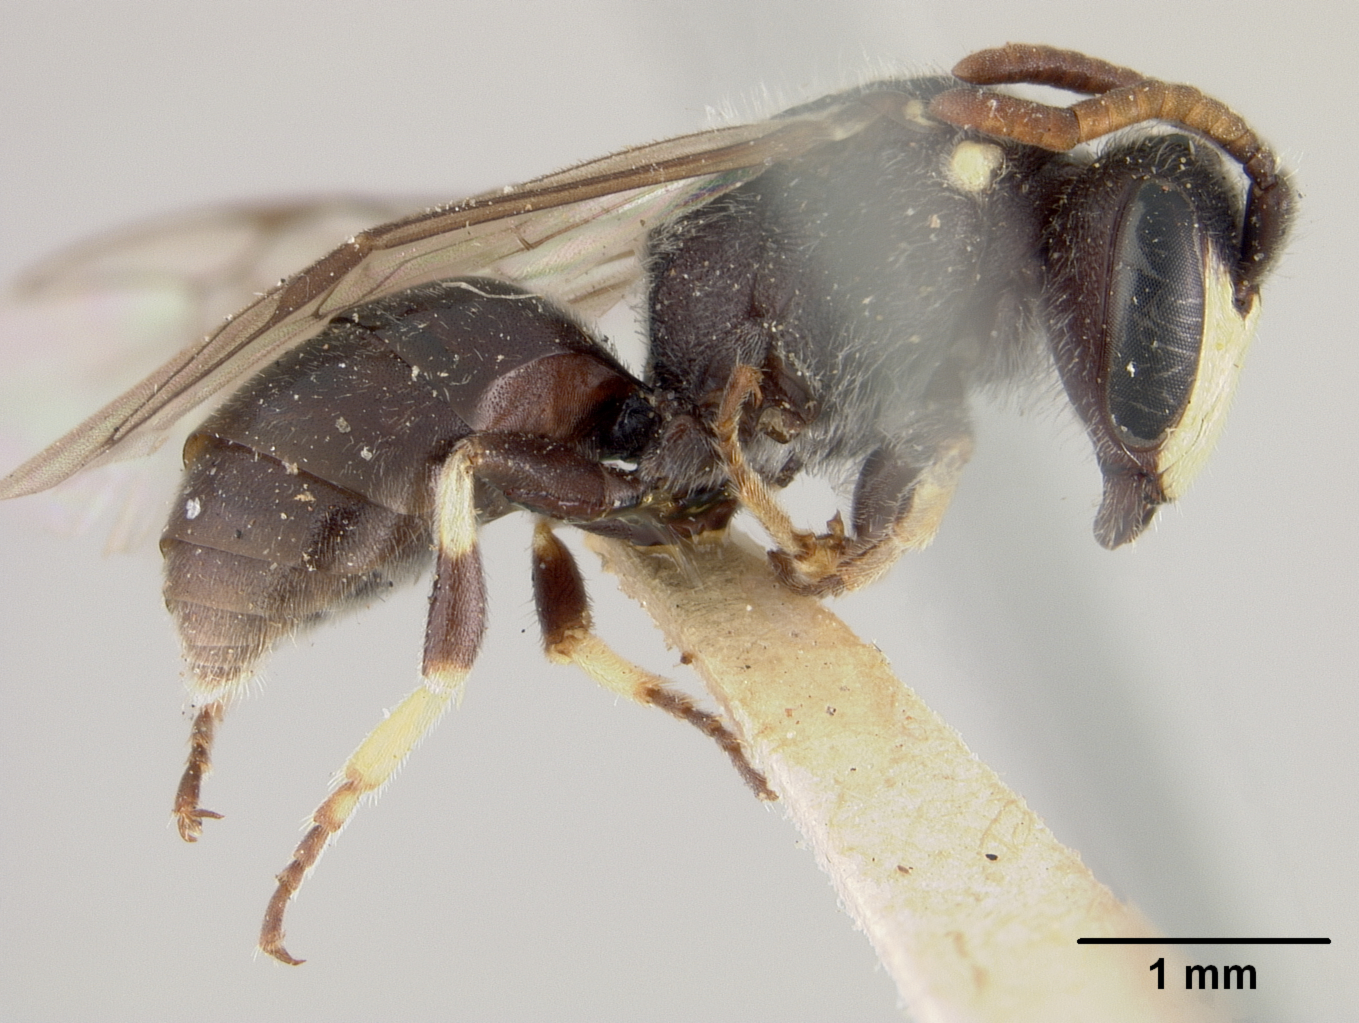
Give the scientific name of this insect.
Prosopis coloradensis
